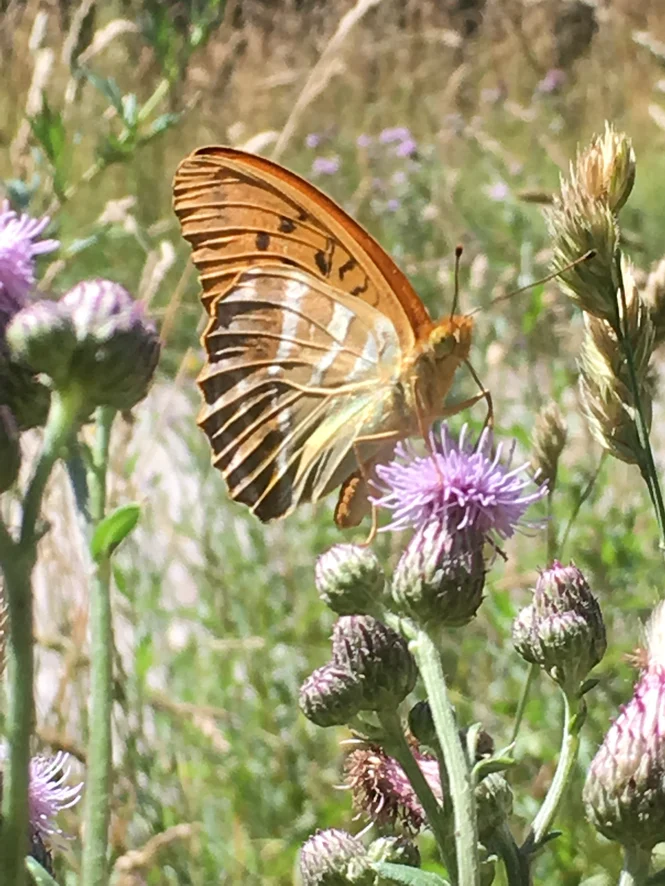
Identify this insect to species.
Argynnis paphia
